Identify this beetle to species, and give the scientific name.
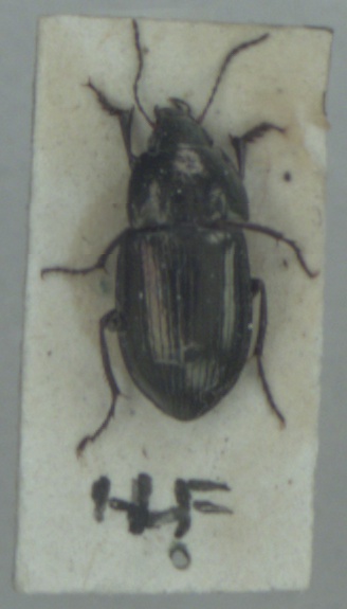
Amara lunicollis
